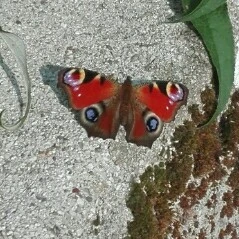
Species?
Aglais io
